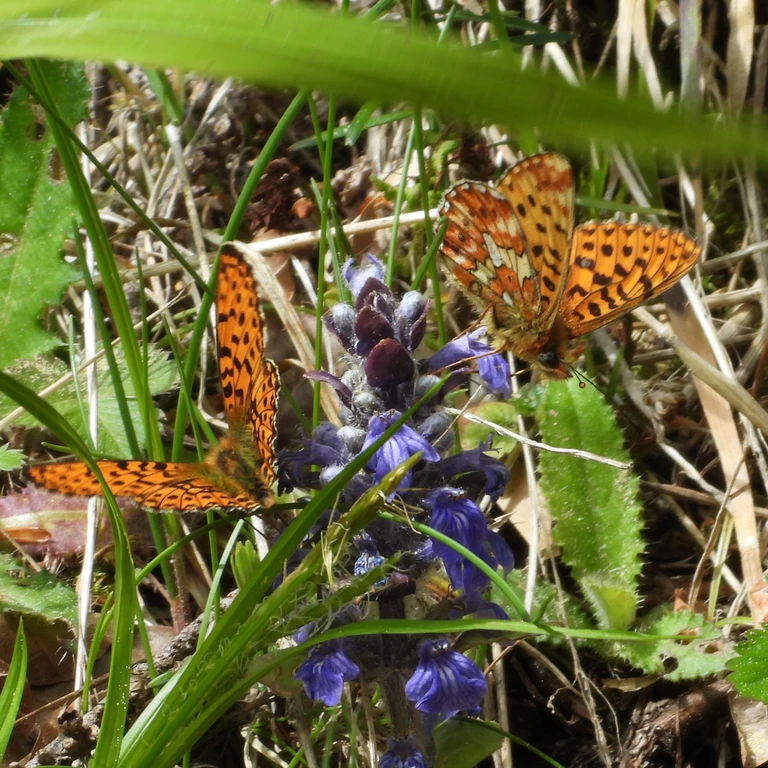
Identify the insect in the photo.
Boloria euphrosyne (also Clossiana euphrosyne)
